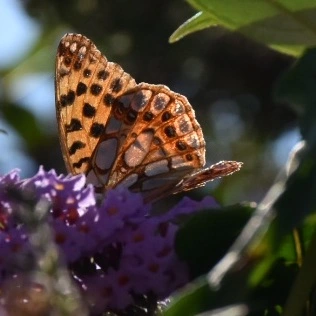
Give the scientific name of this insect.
Issoria lathonia
